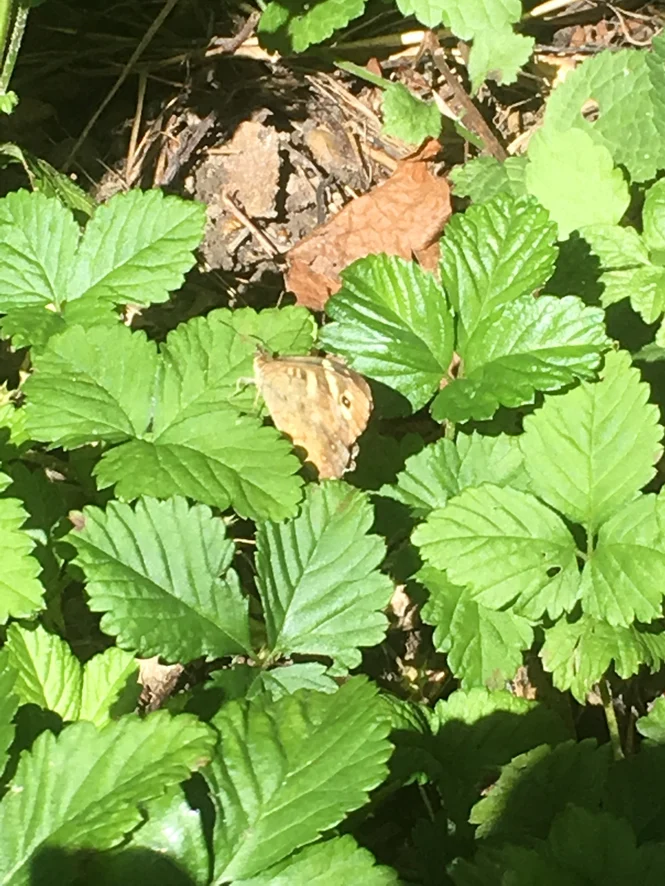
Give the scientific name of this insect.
Pararge aegeria
